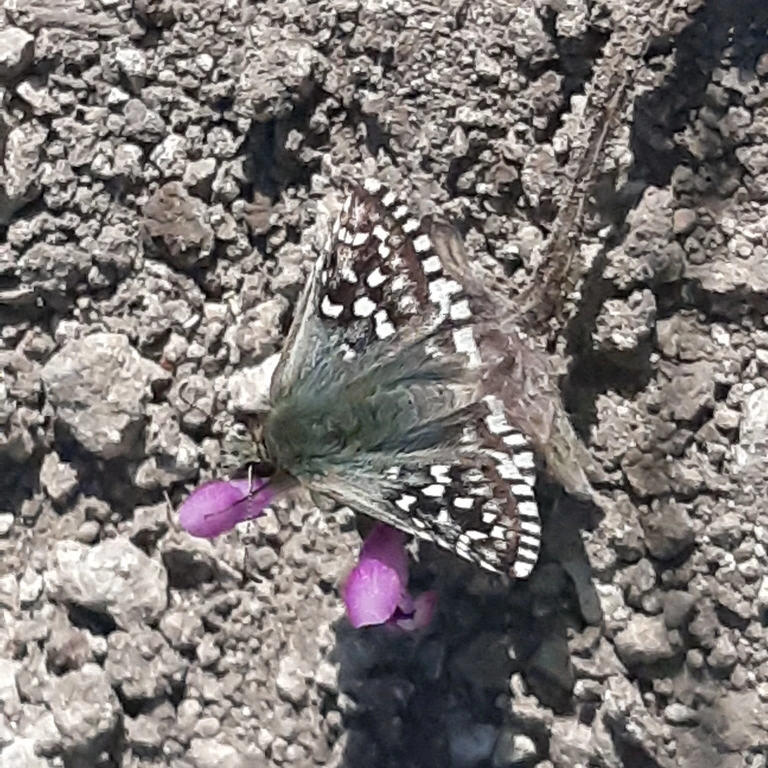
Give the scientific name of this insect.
Pyrgus malvae
